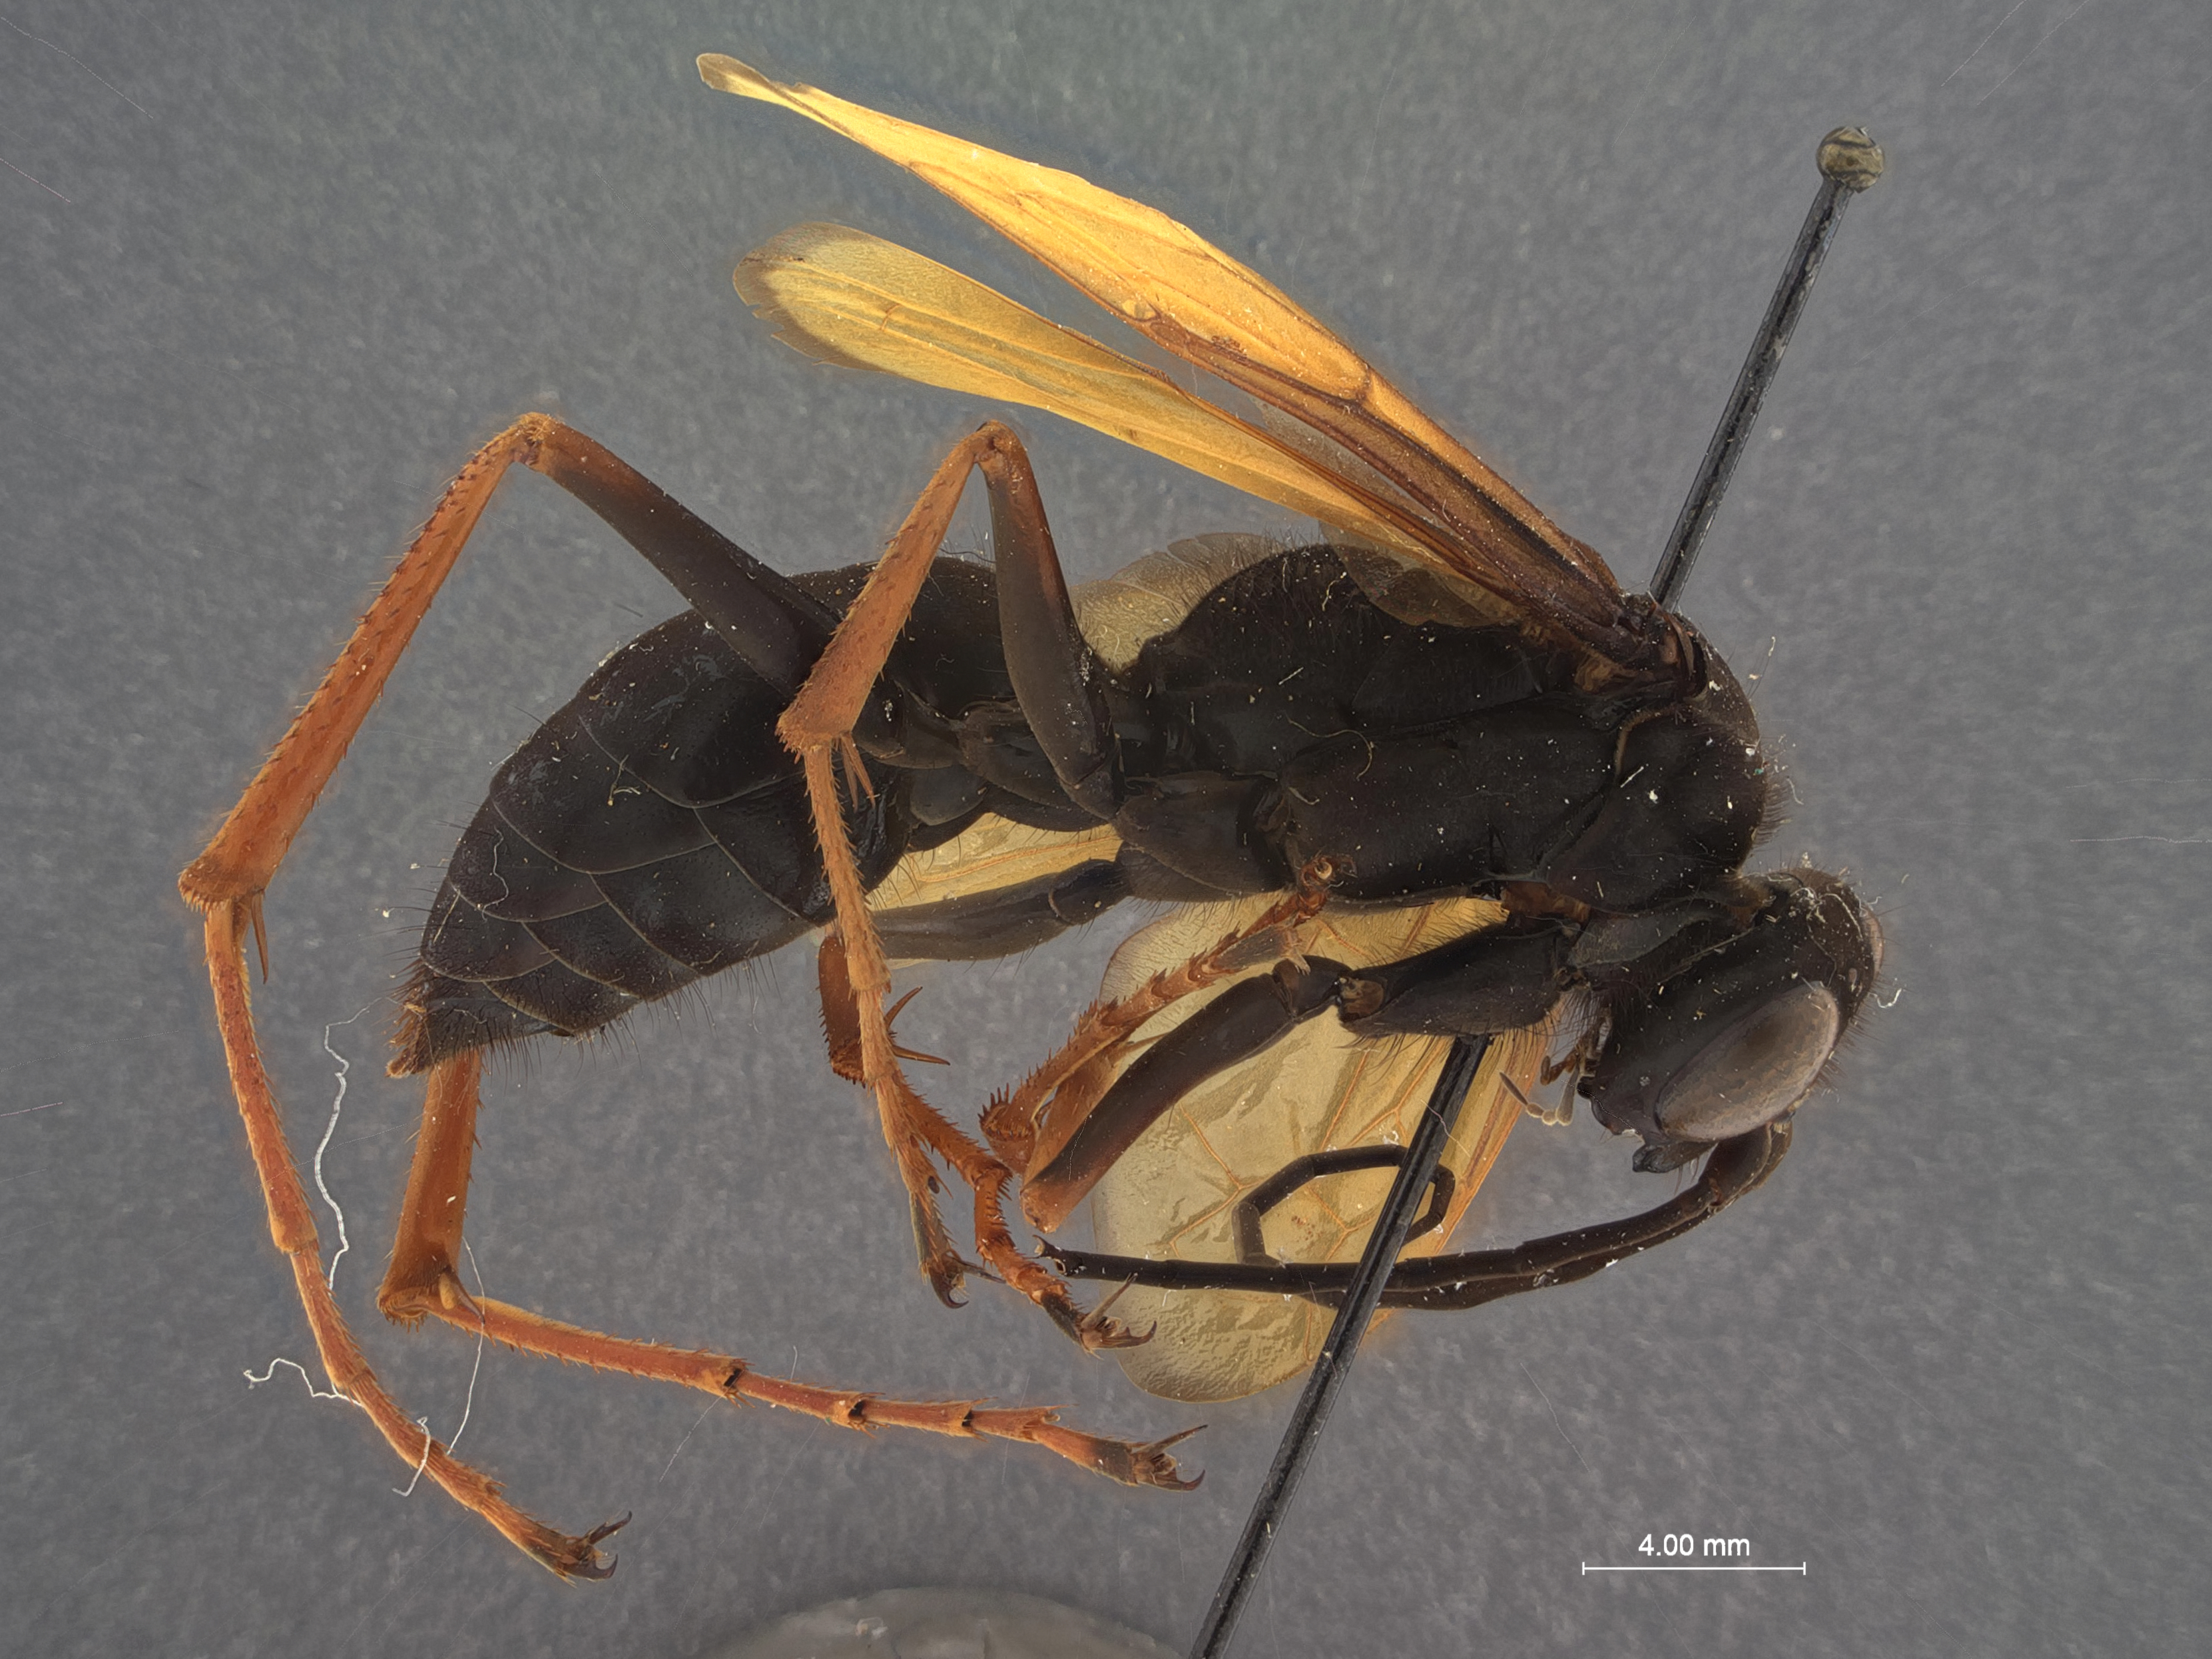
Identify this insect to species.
Monodontonyx gratiosus
